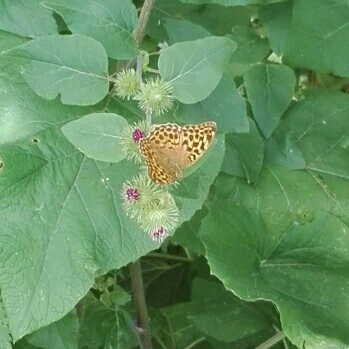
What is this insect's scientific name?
Argynnis paphia
